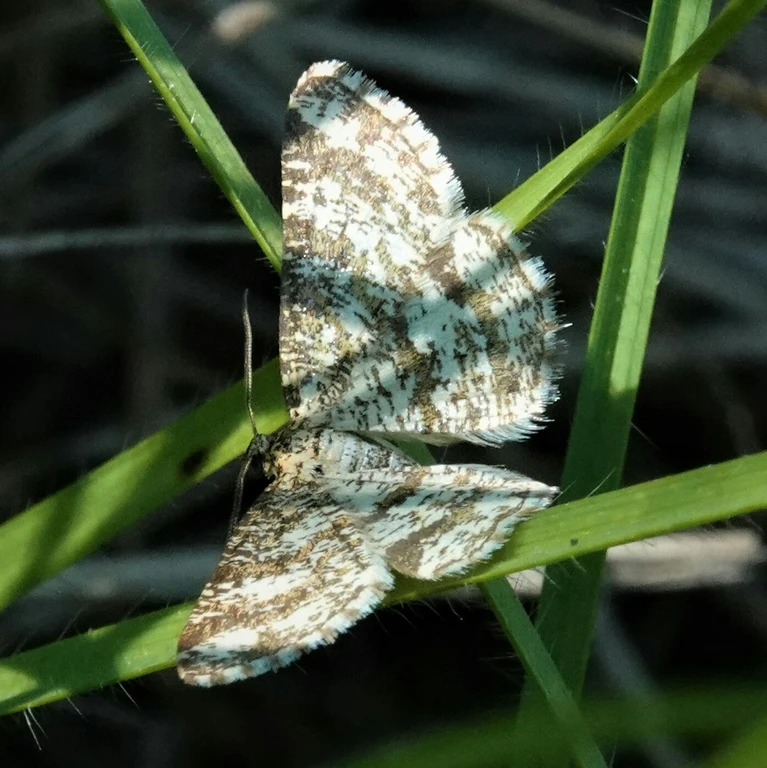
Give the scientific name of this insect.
Ematurga atomaria
